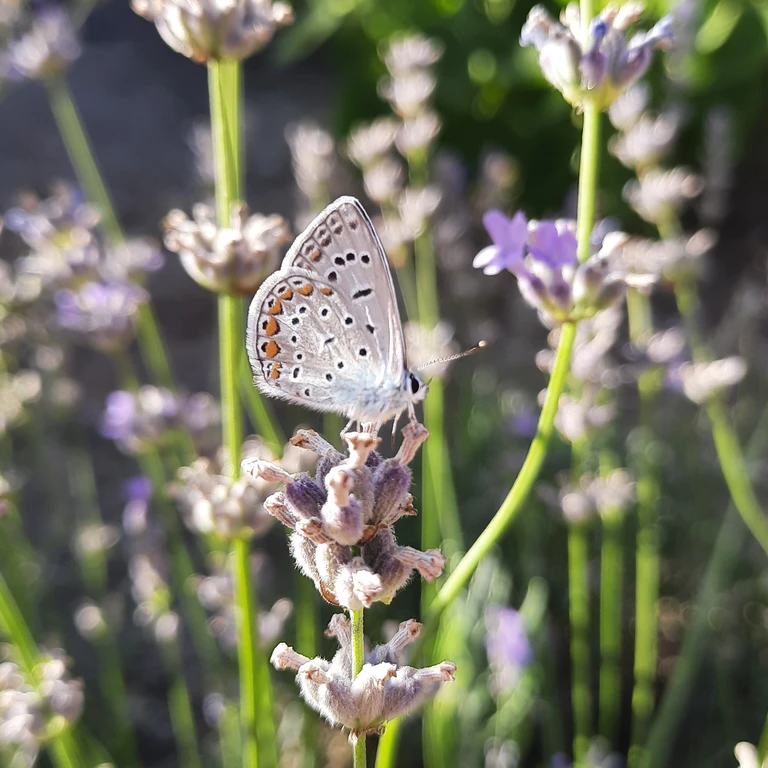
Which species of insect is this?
Polyommatus icarus
